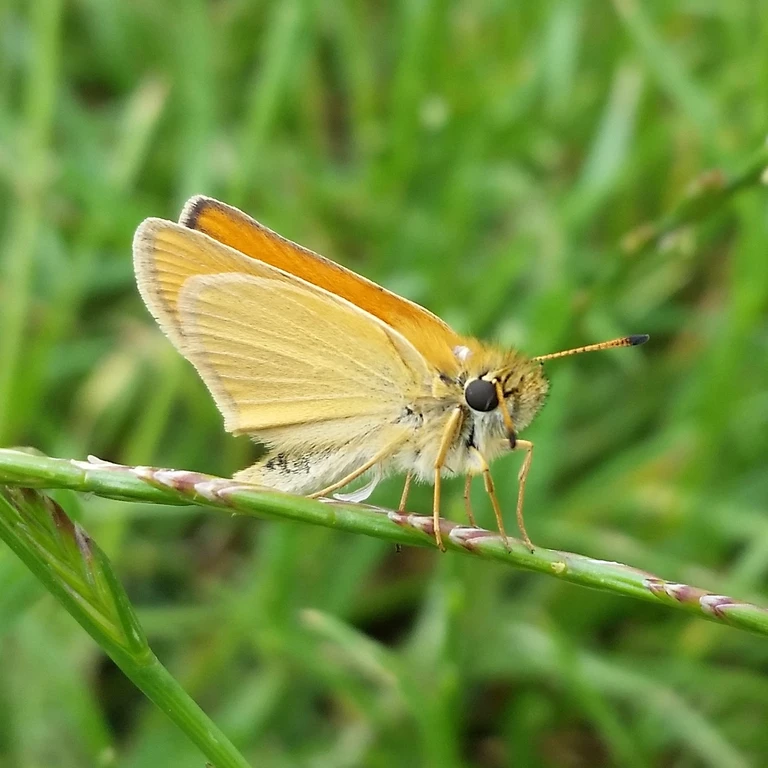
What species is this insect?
Thymelicus lineola
